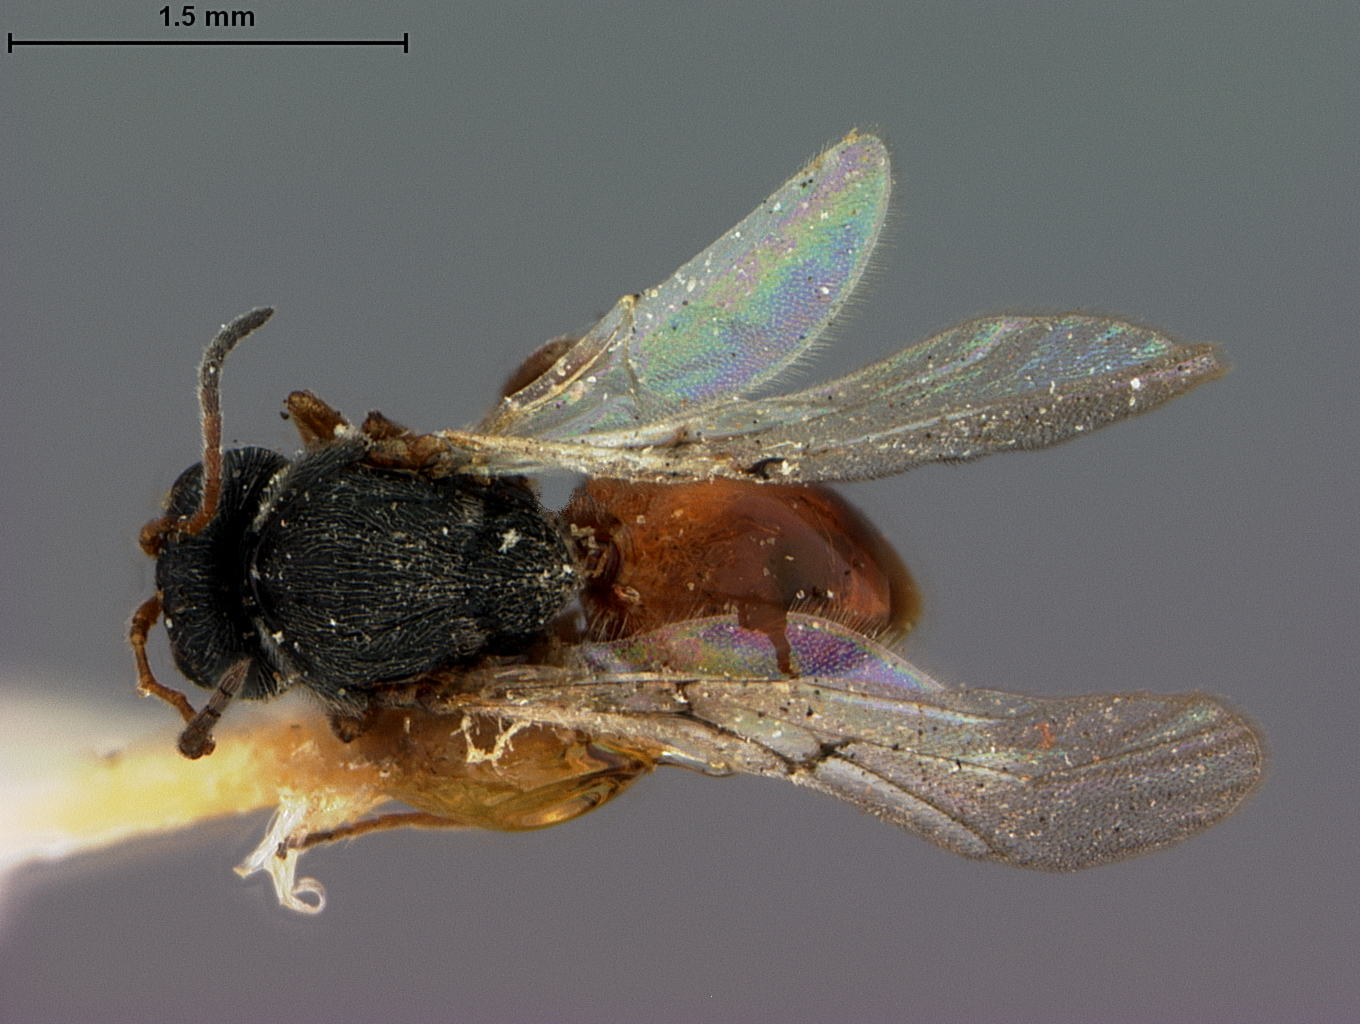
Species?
Andricus albobalani
